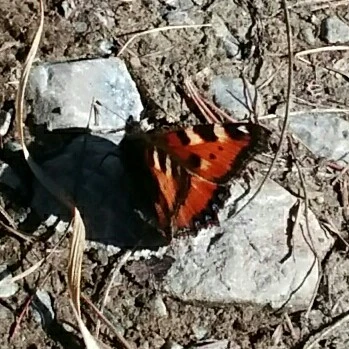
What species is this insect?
Aglais urticae
